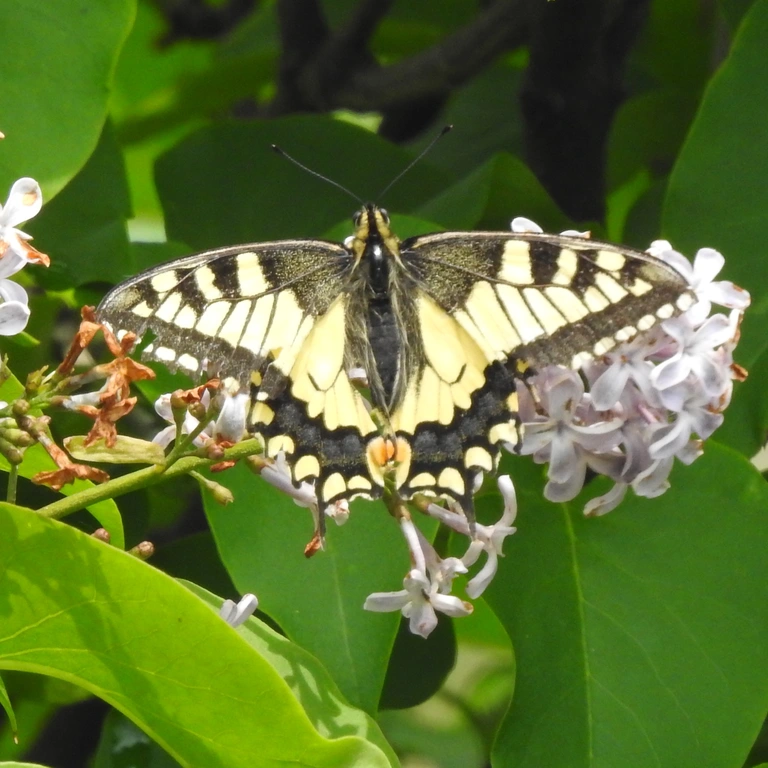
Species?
Papilio machaon
